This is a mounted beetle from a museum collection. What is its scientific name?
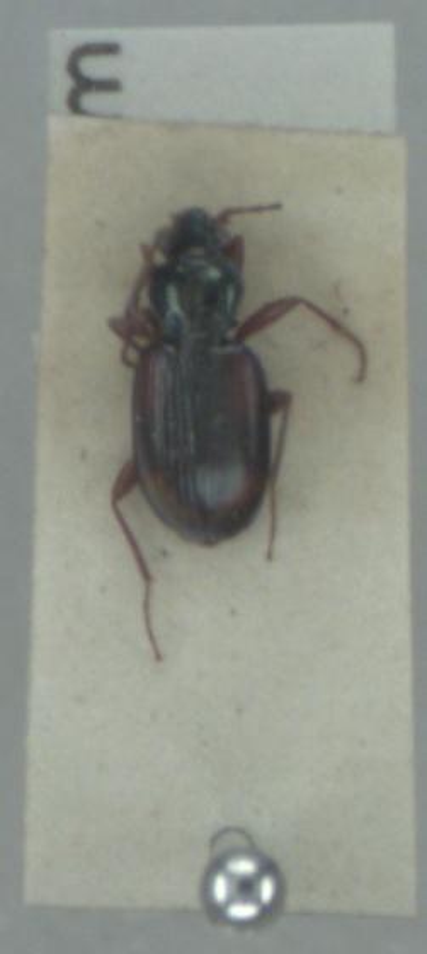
Bembidion tetracolum
